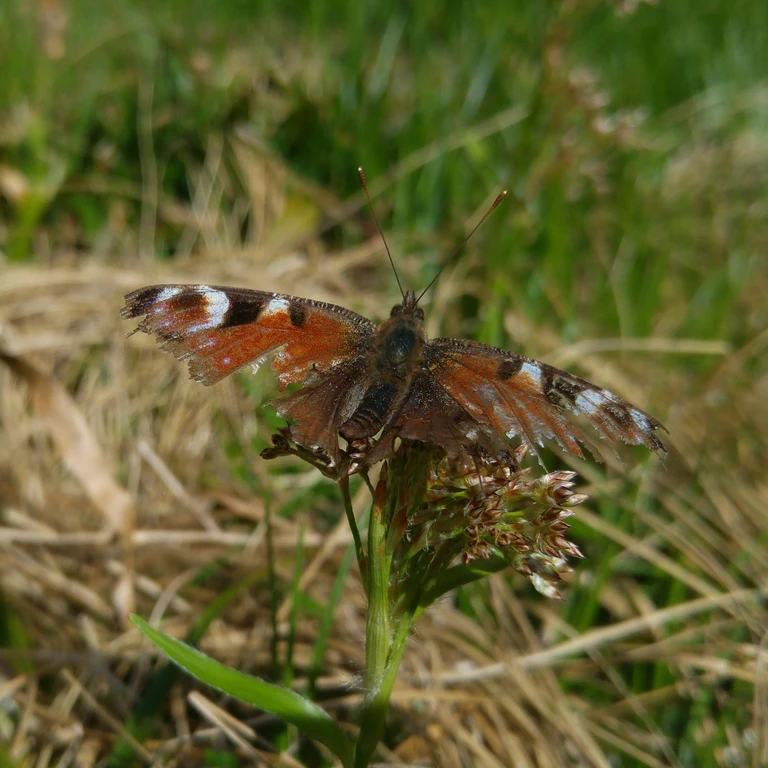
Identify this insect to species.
Aglais io
